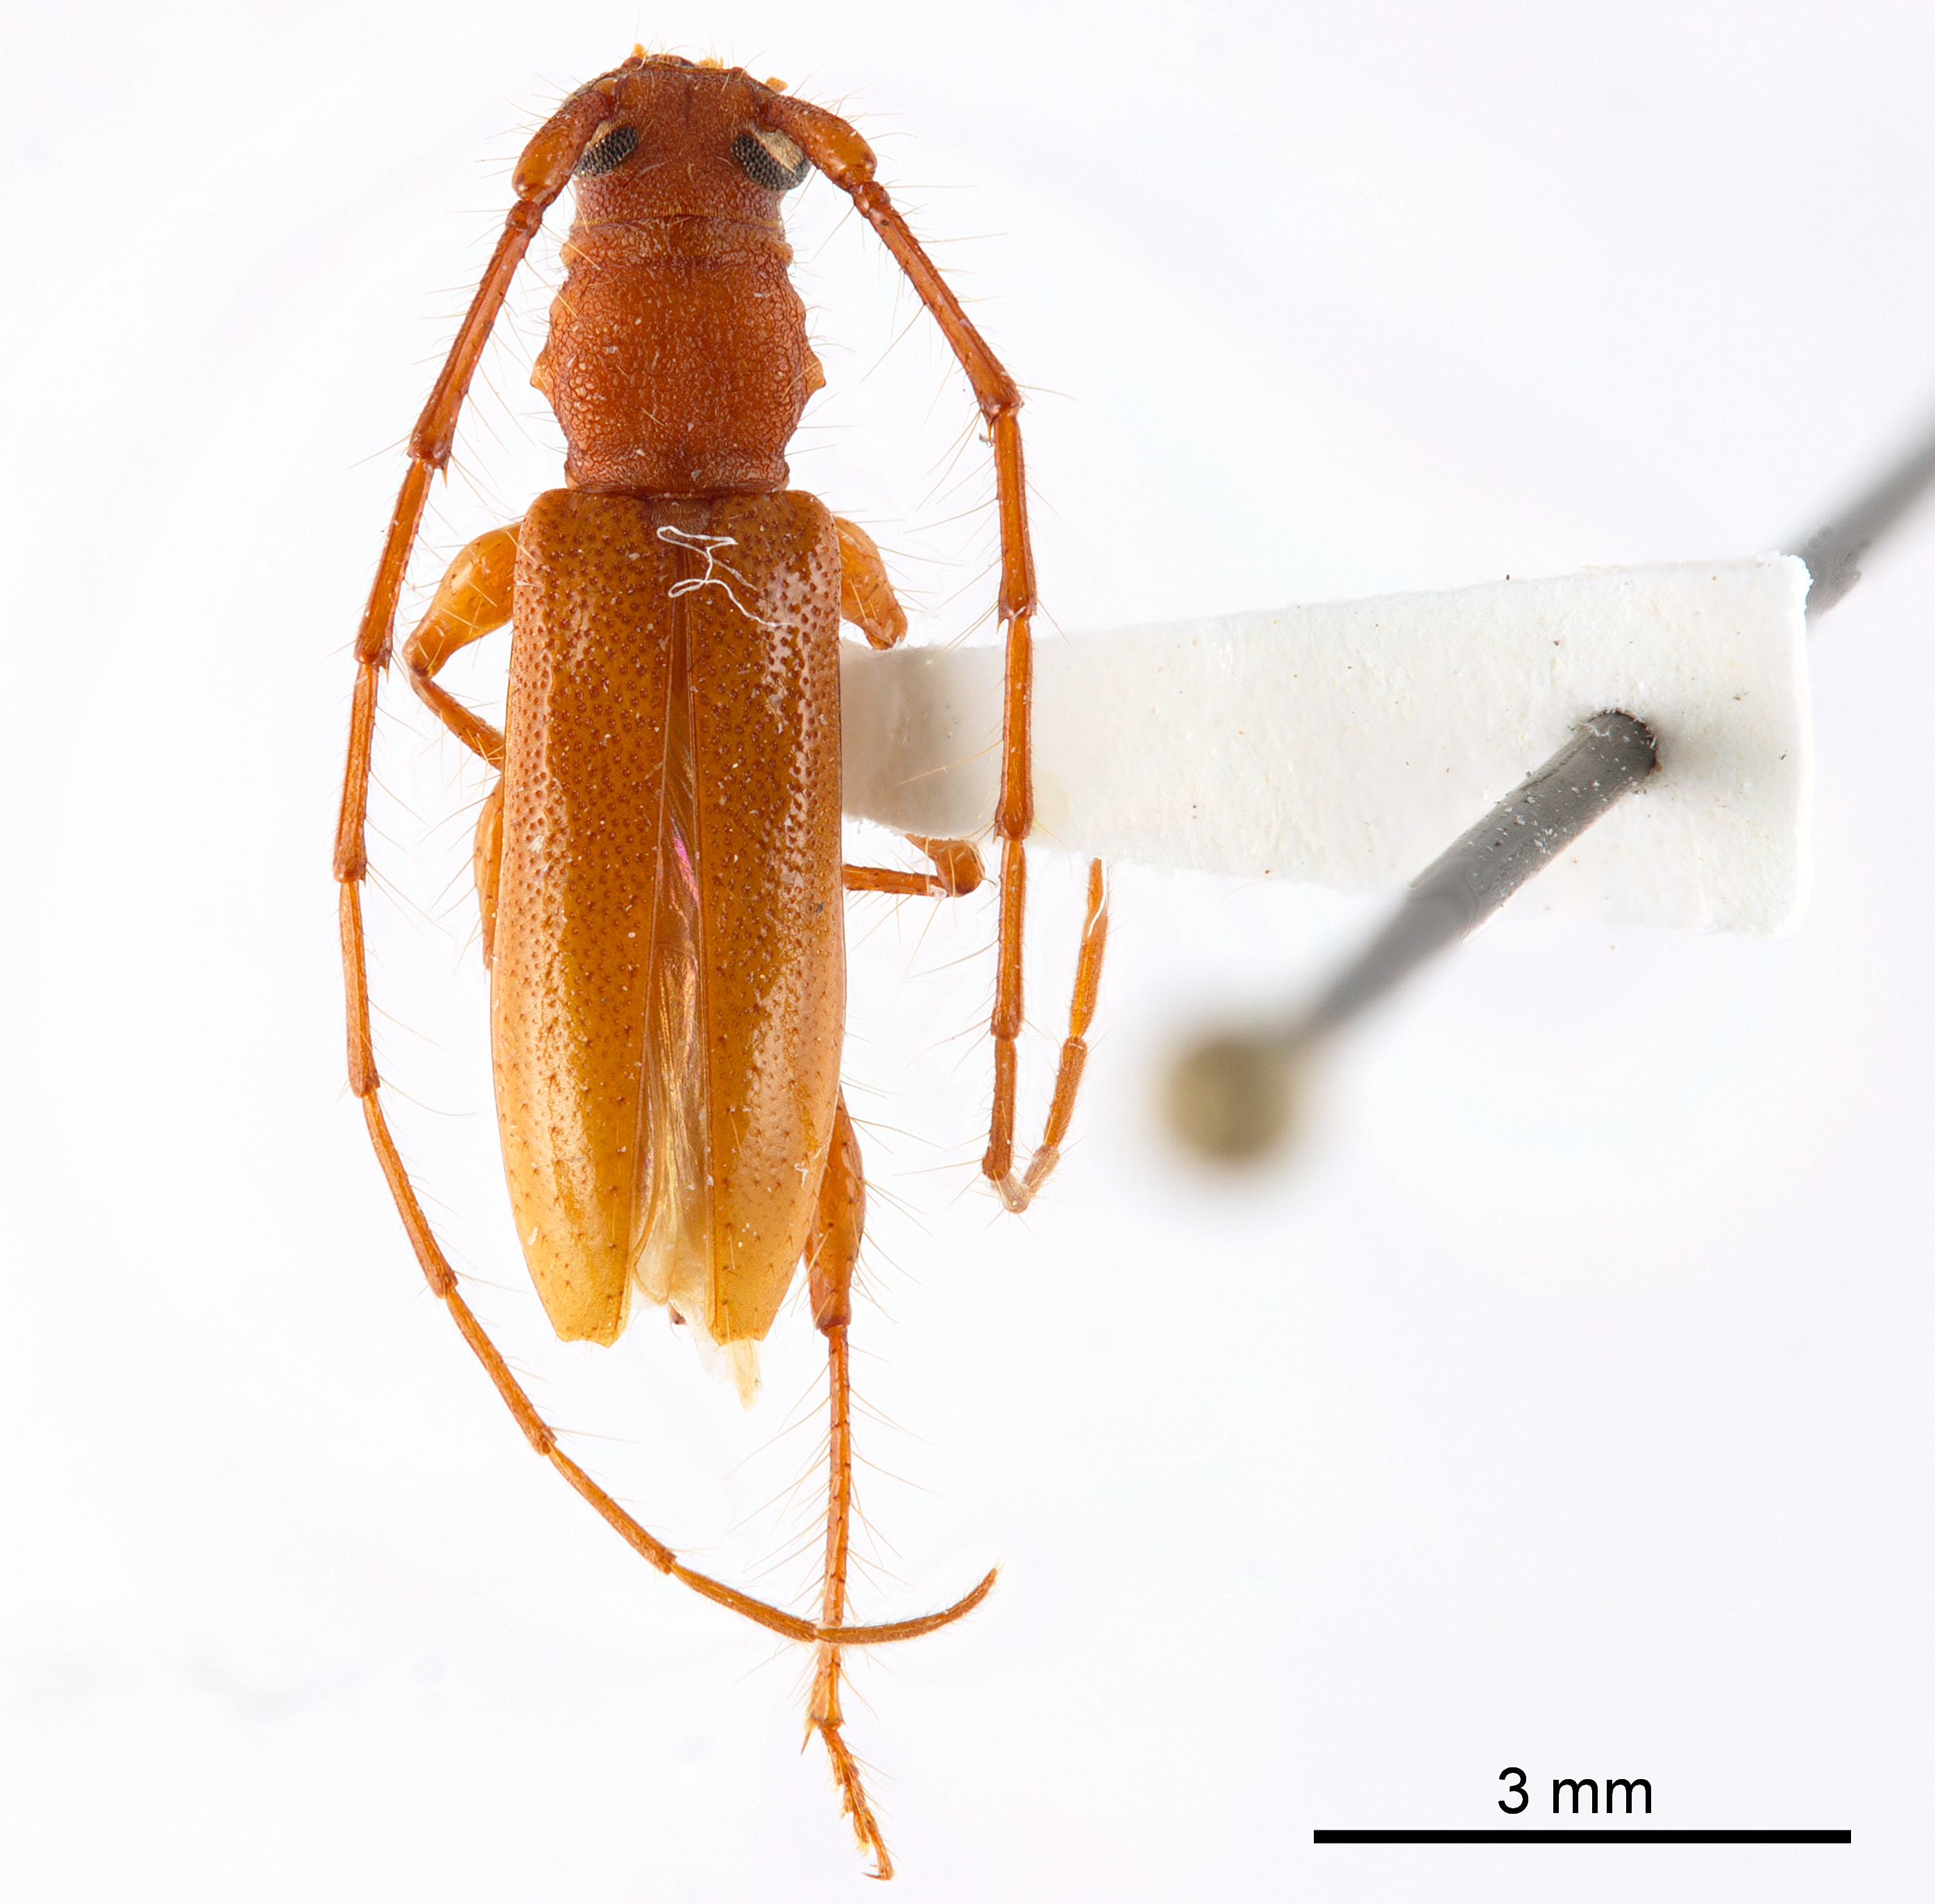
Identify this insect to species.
Rhomboidederes iuba
